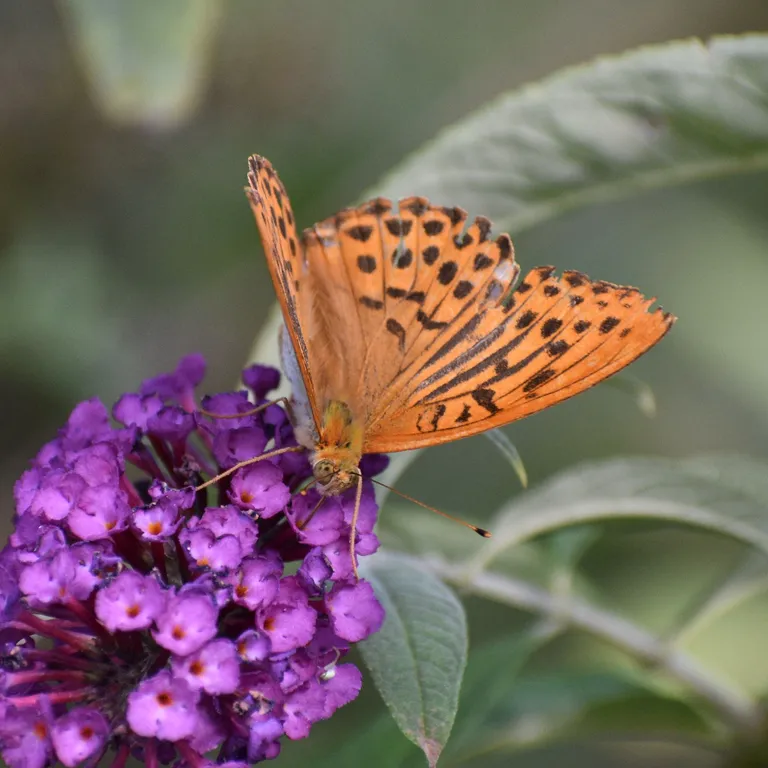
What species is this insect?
Argynnis paphia
